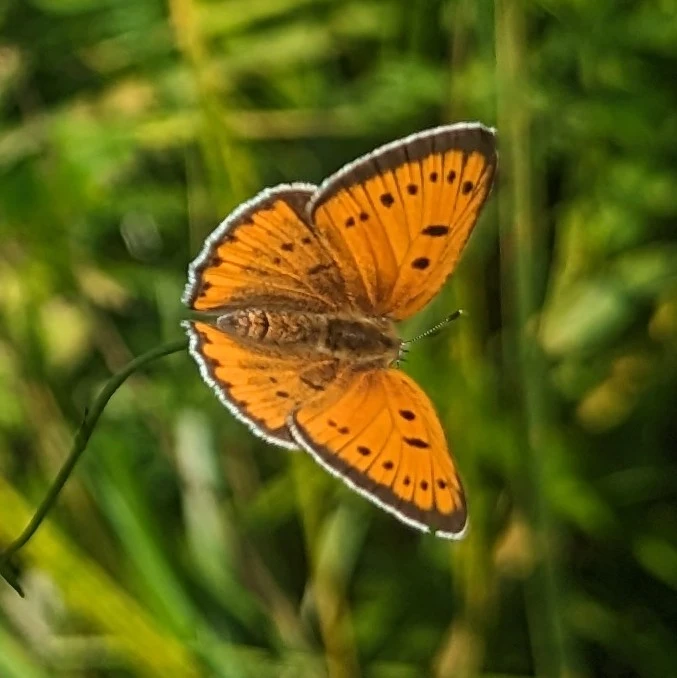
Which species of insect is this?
Lycaena dispar
